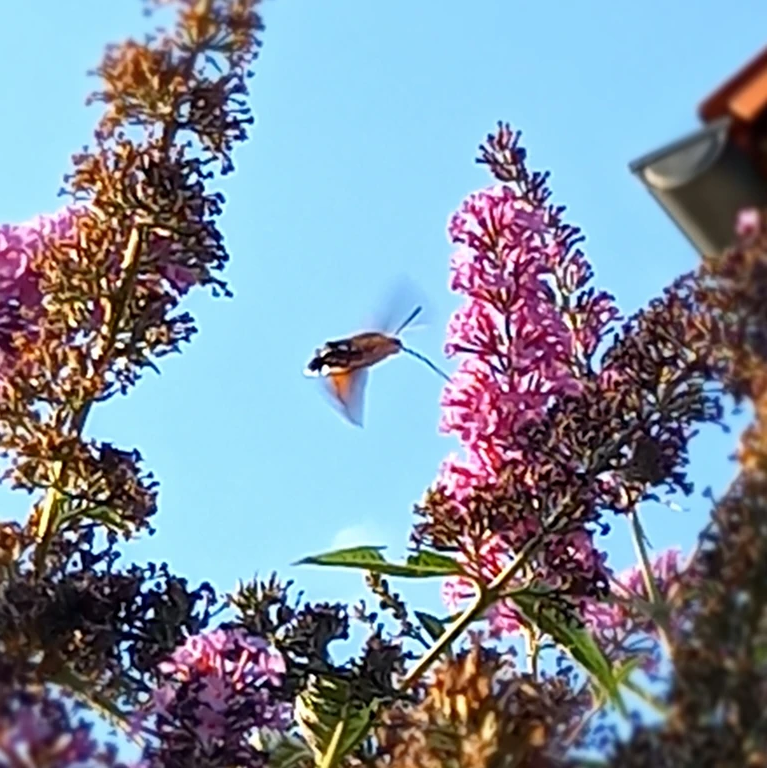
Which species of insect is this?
Macroglossum stellatarum
